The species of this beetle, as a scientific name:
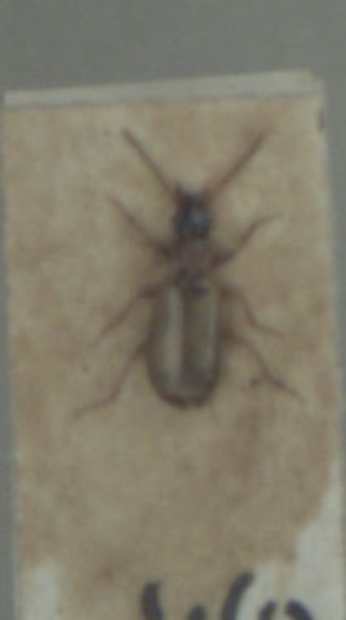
Philorhizus melanocephalus
